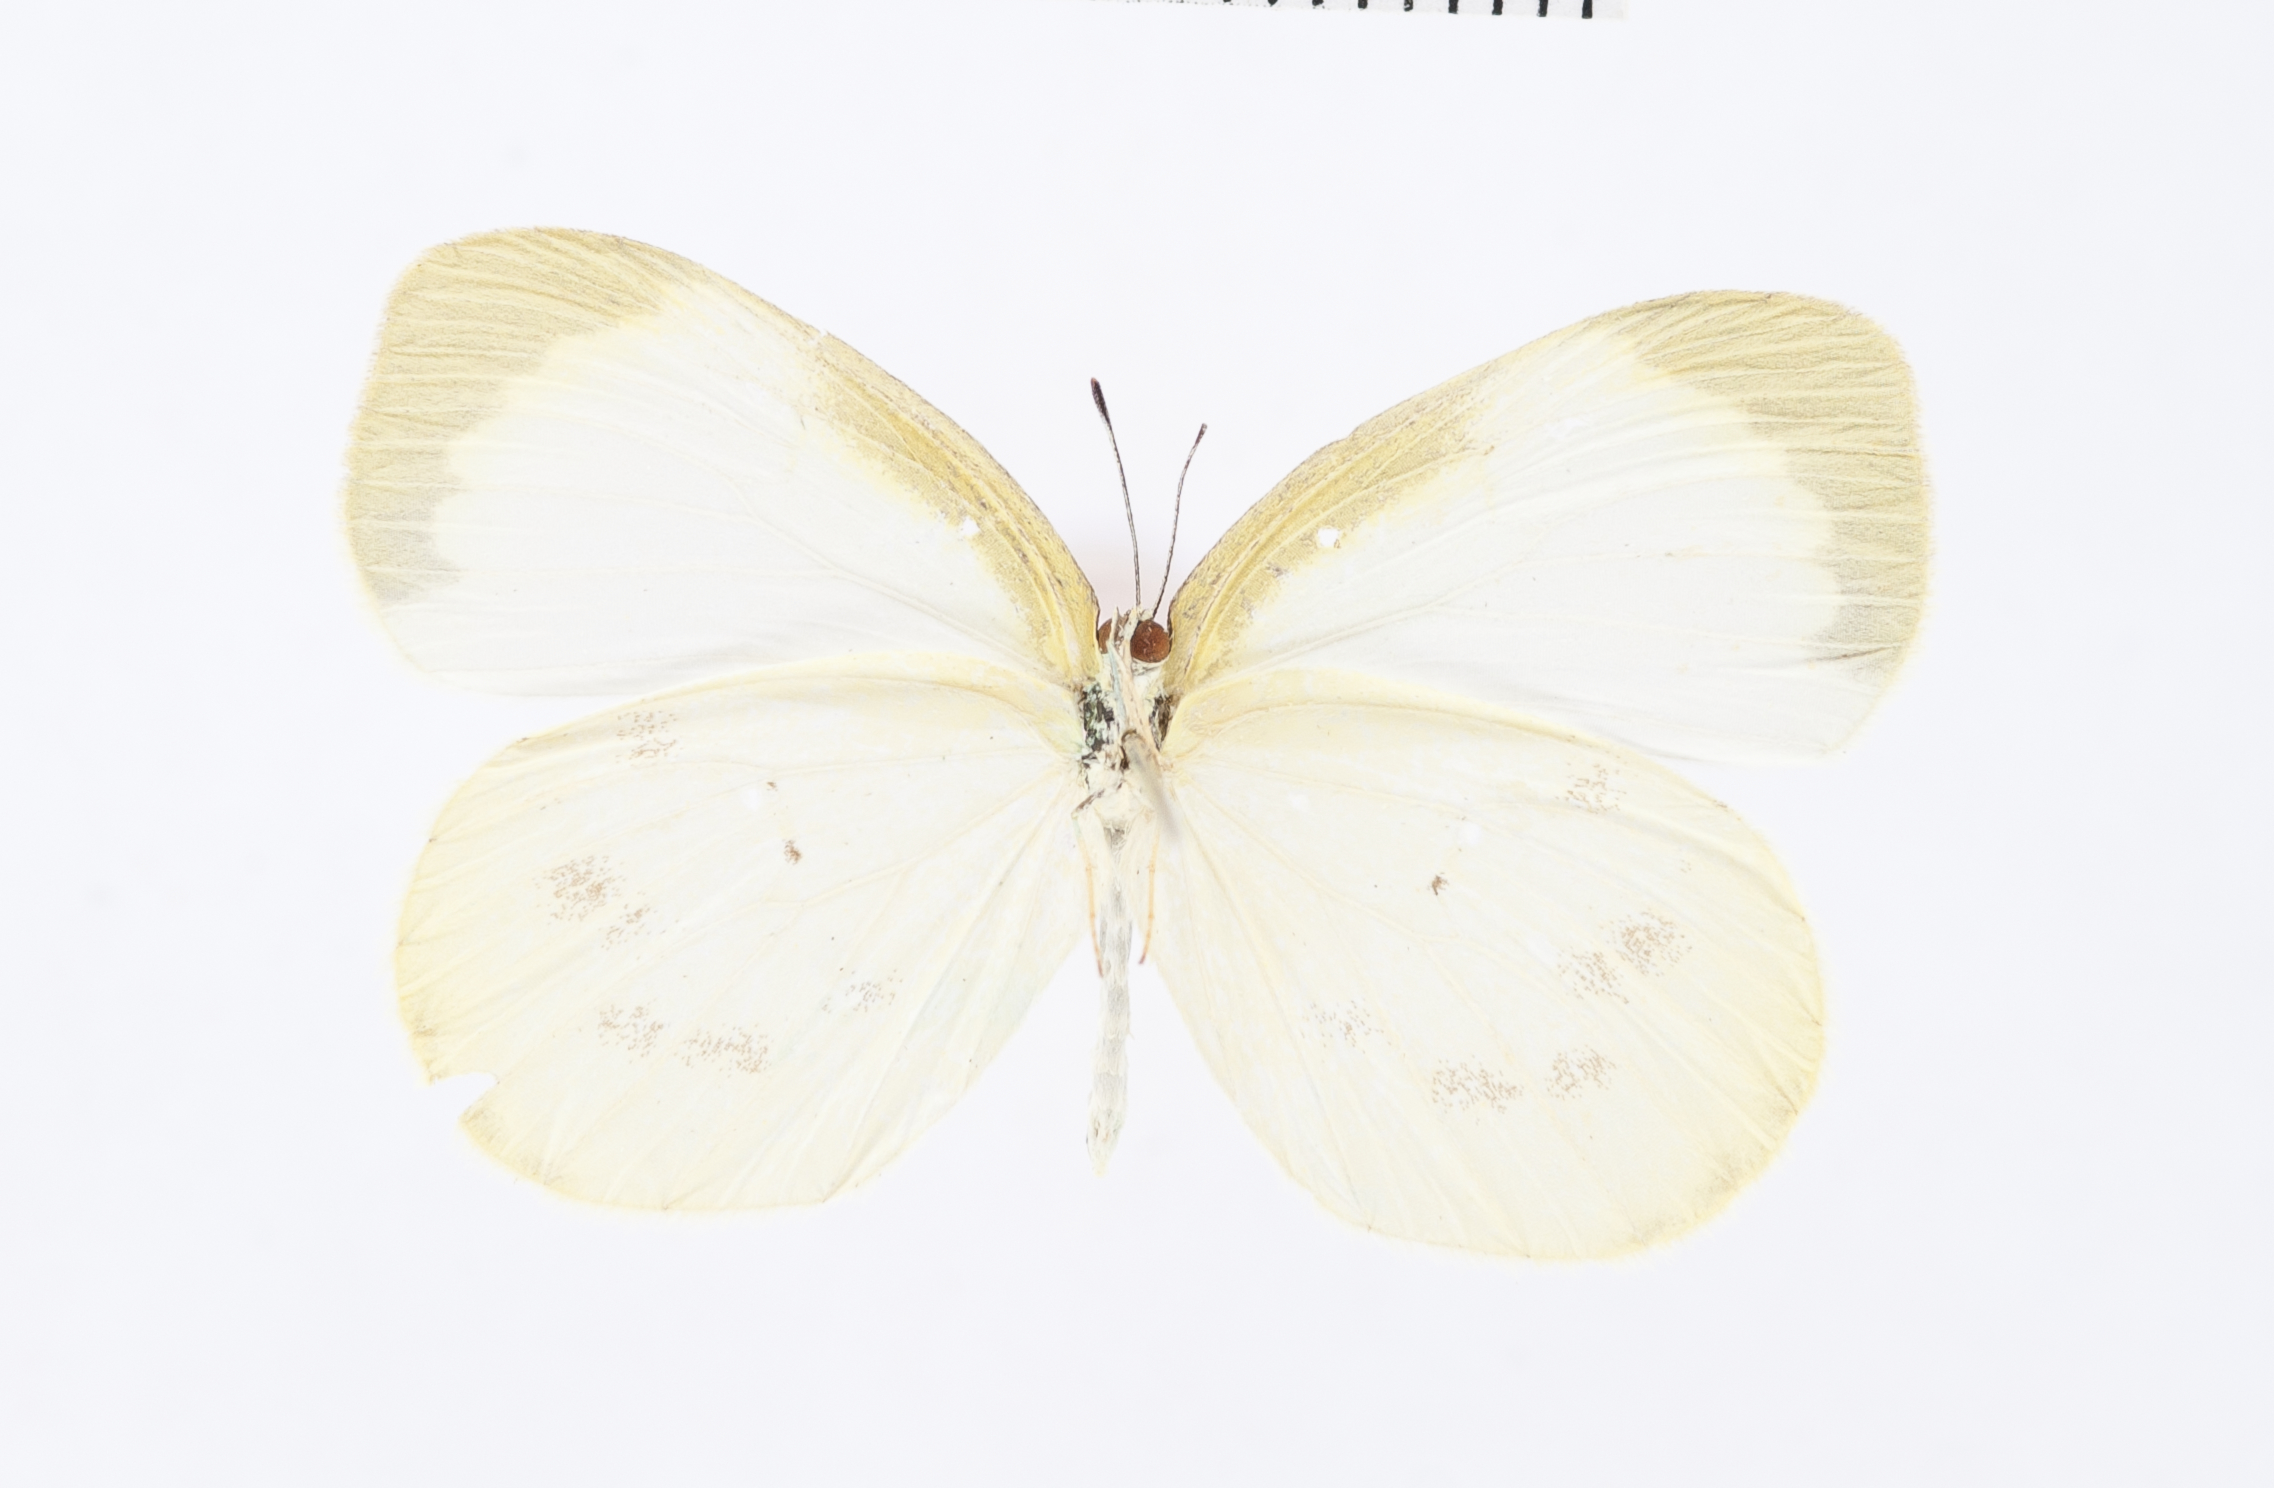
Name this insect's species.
Eurema agave
